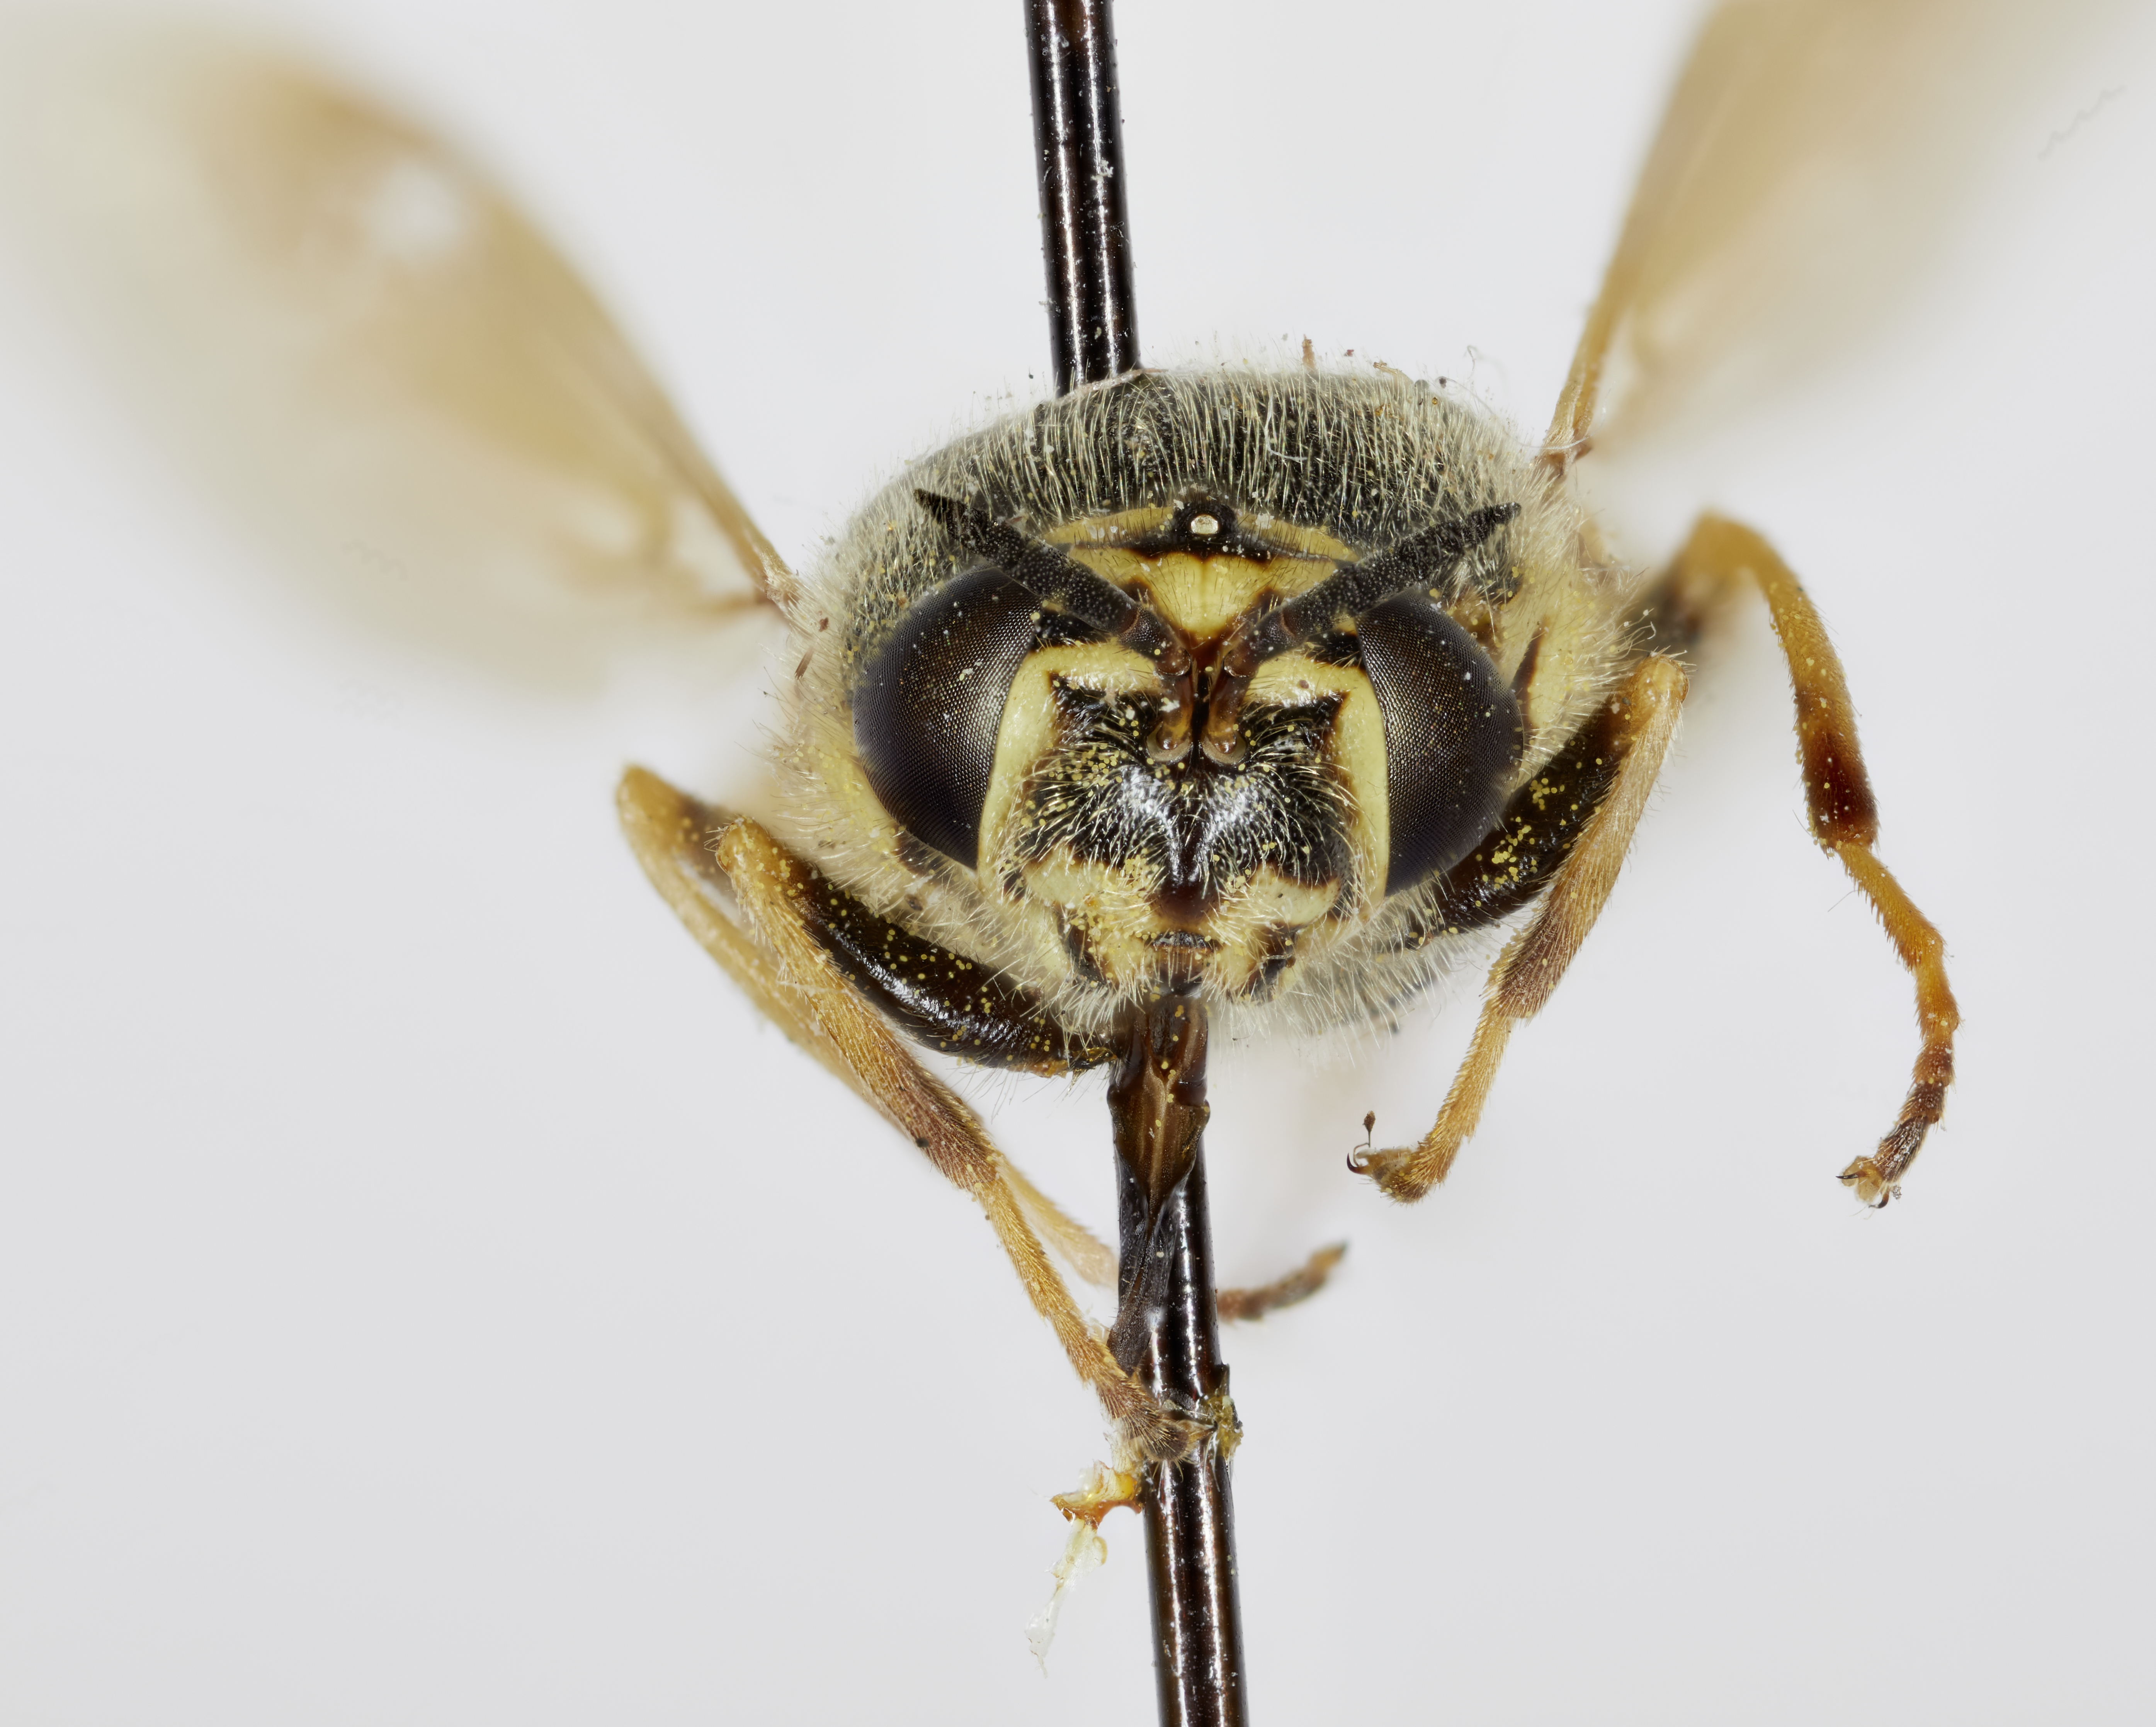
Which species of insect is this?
Odontomyia annamariae
